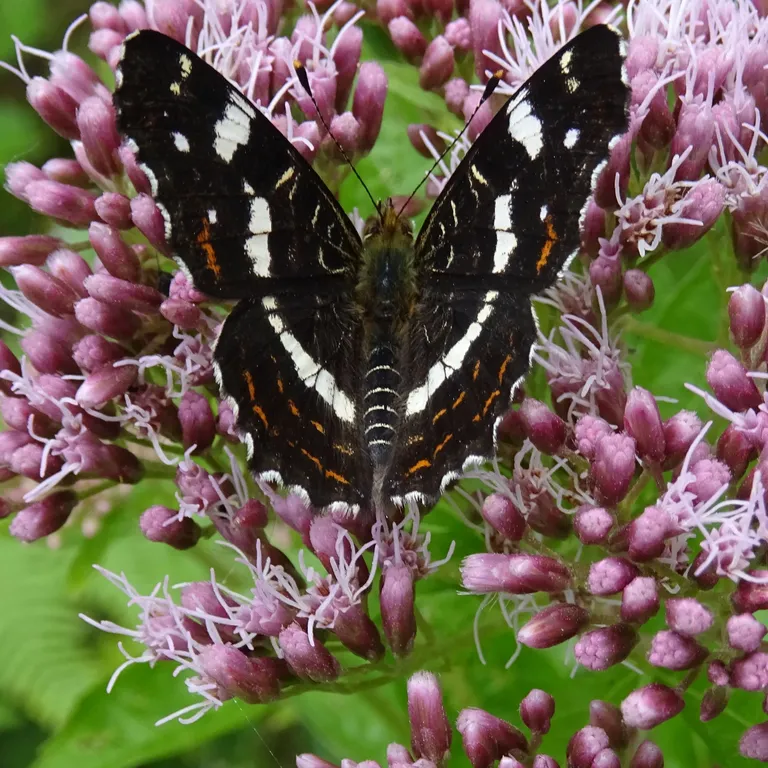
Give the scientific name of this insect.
Araschnia levana
